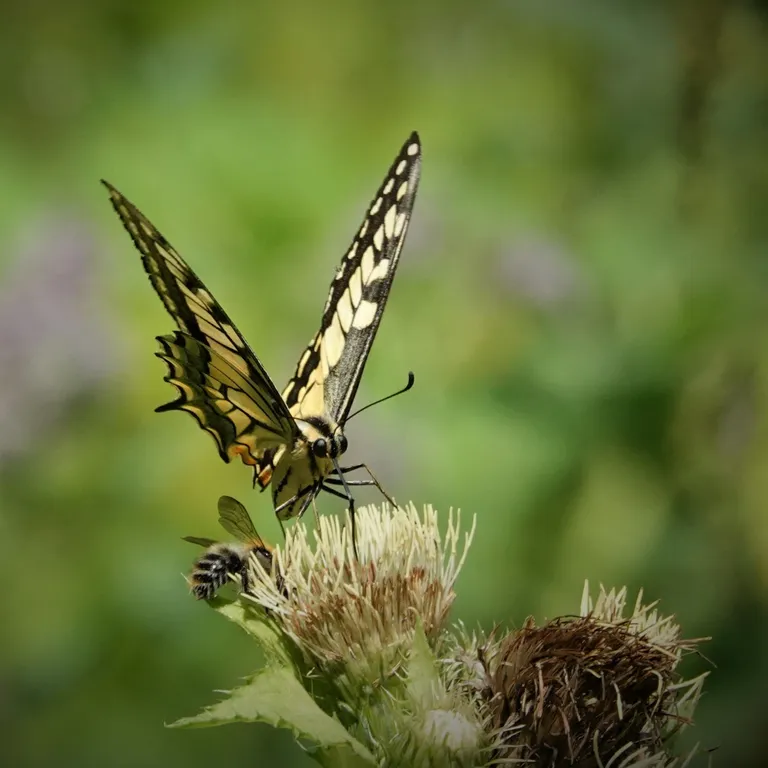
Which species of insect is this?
Papilio machaon
